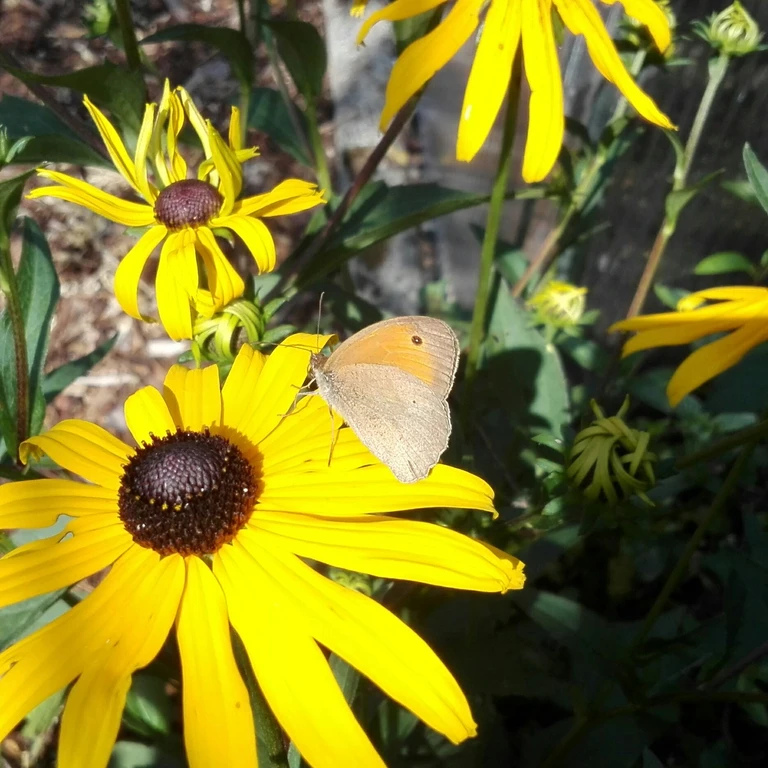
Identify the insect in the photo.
Maniola jurtina
